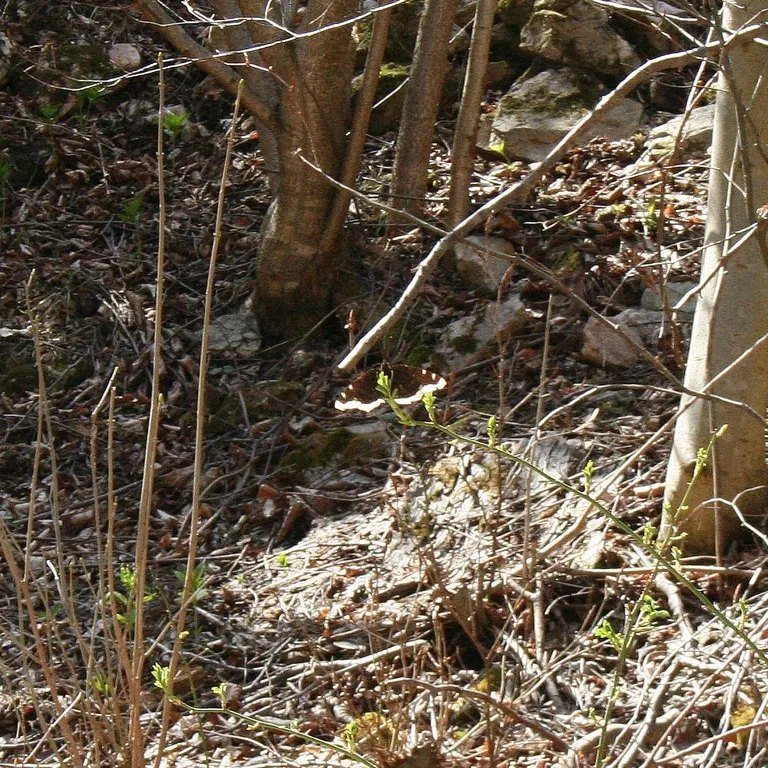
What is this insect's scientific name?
Nymphalis antiopa
